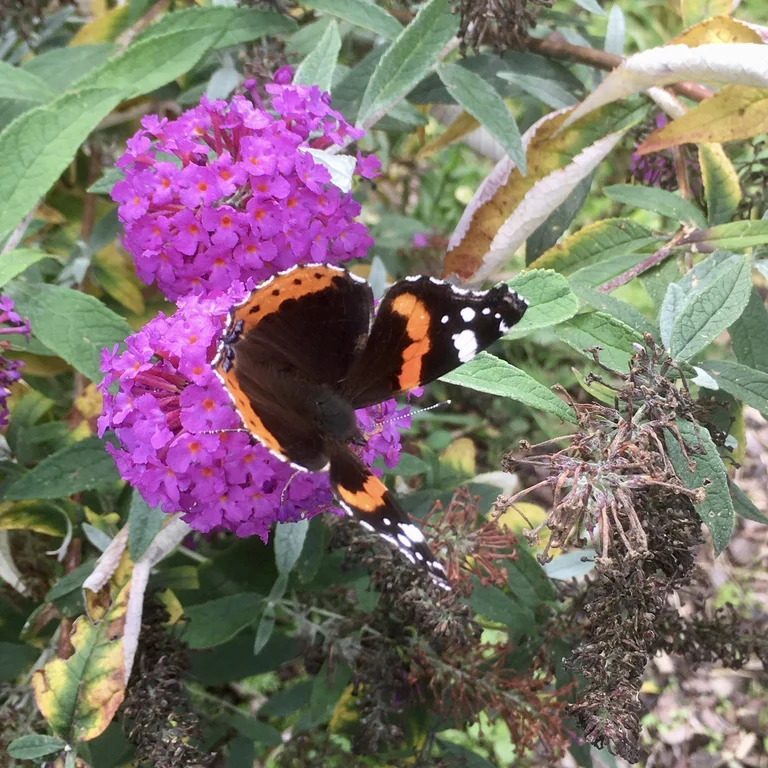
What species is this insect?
Vanessa atalanta
